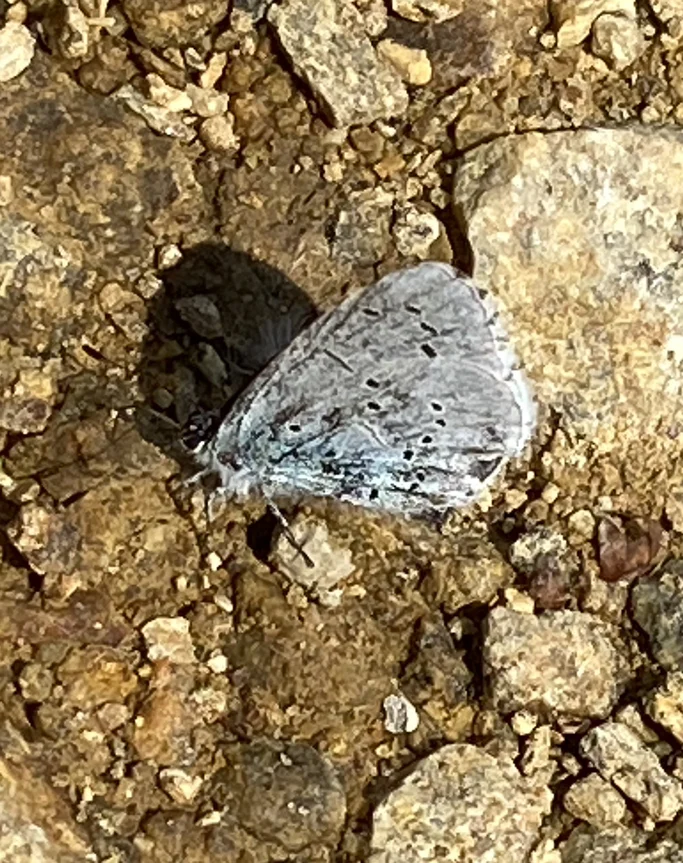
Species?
Celastrina argiolus
